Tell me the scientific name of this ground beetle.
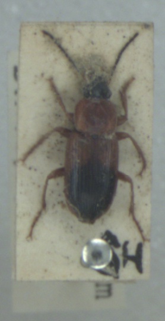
Stenolophus teutonus
